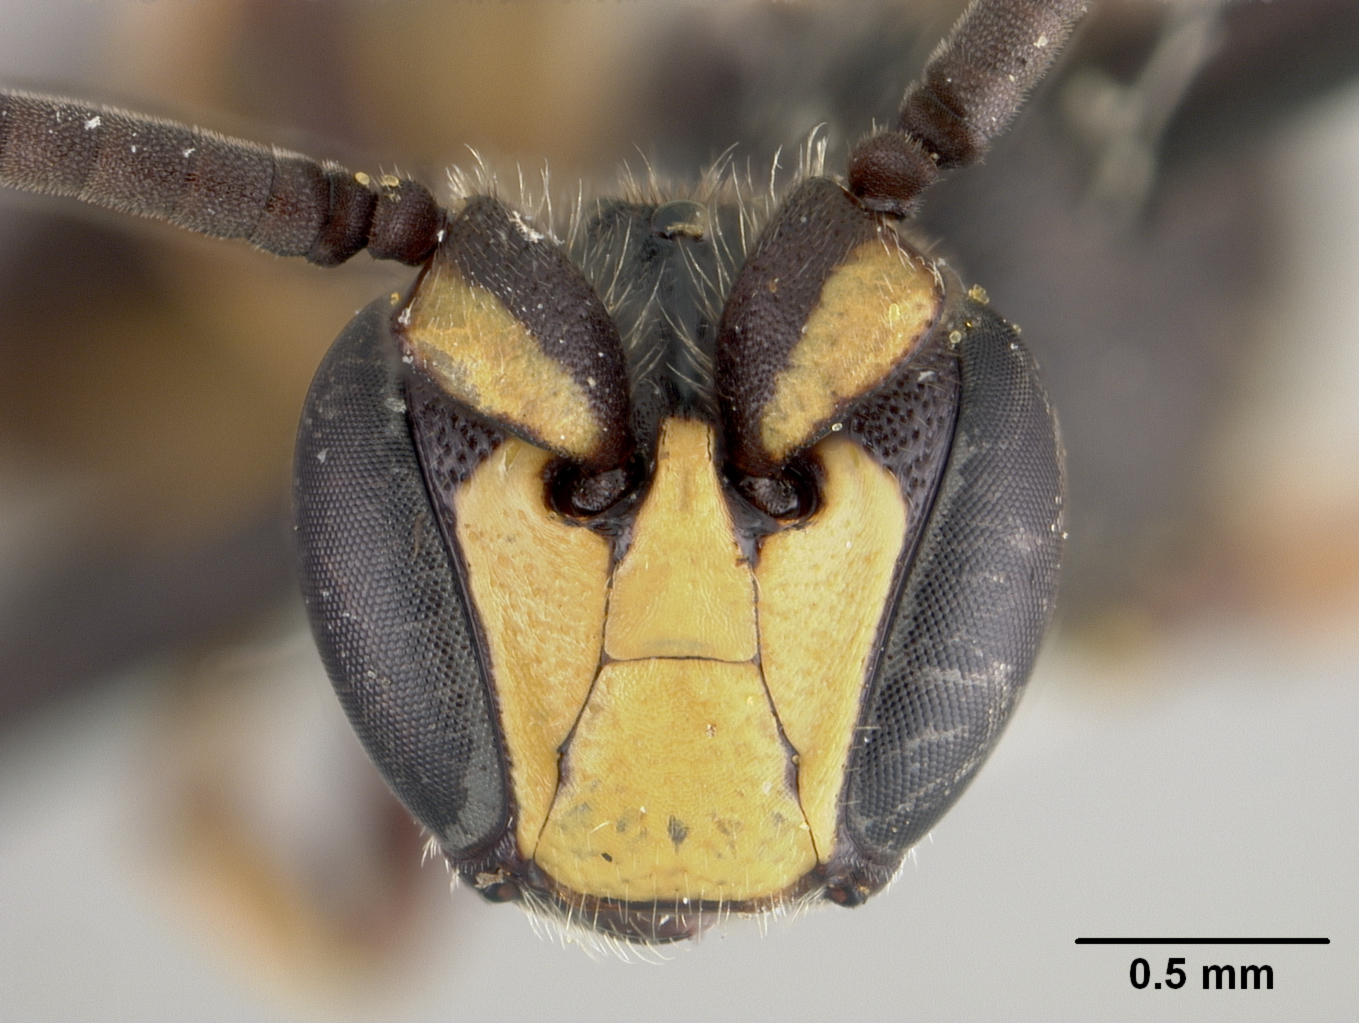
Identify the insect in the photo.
Hylaeus cardioscapus
